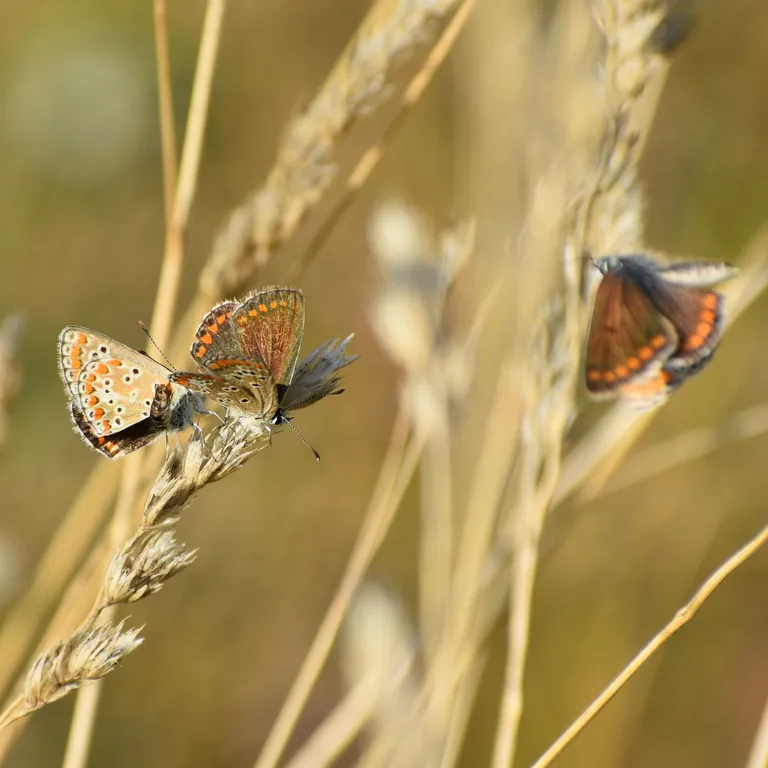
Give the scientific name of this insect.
Aricia agestis/artaxerxes
